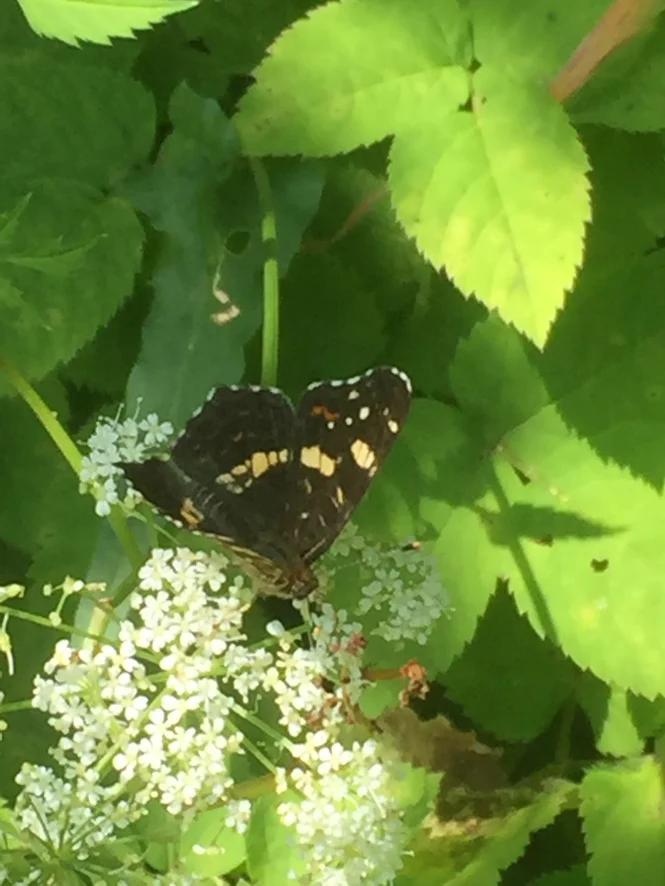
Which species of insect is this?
Araschnia levana
